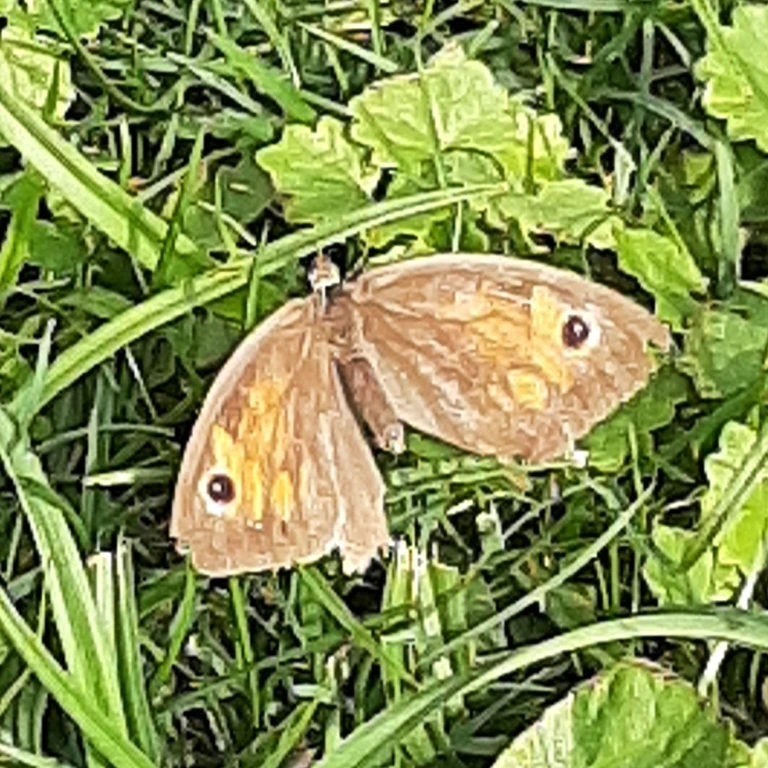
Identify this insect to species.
Maniola jurtina
